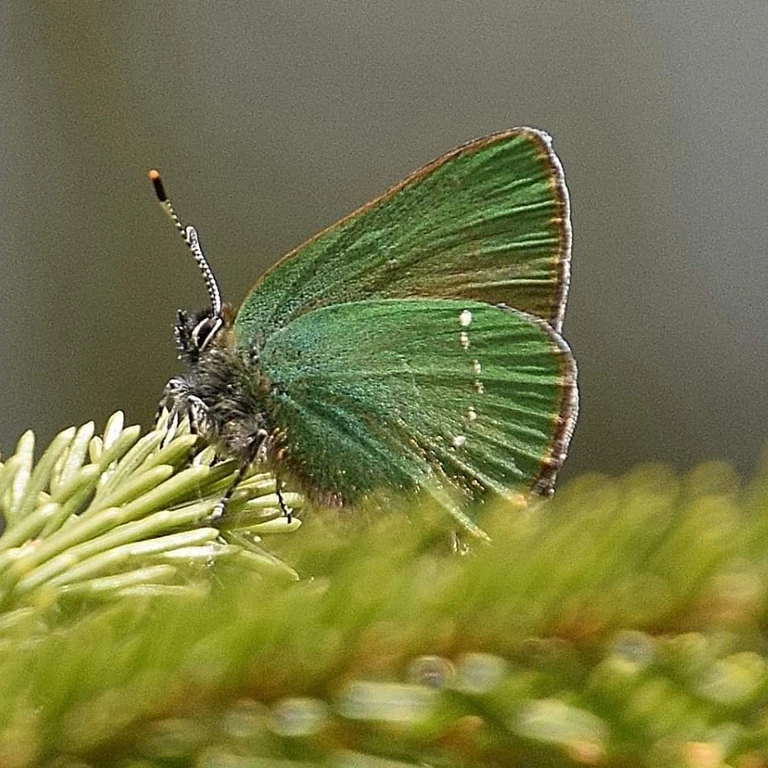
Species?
Callophrys rubi
